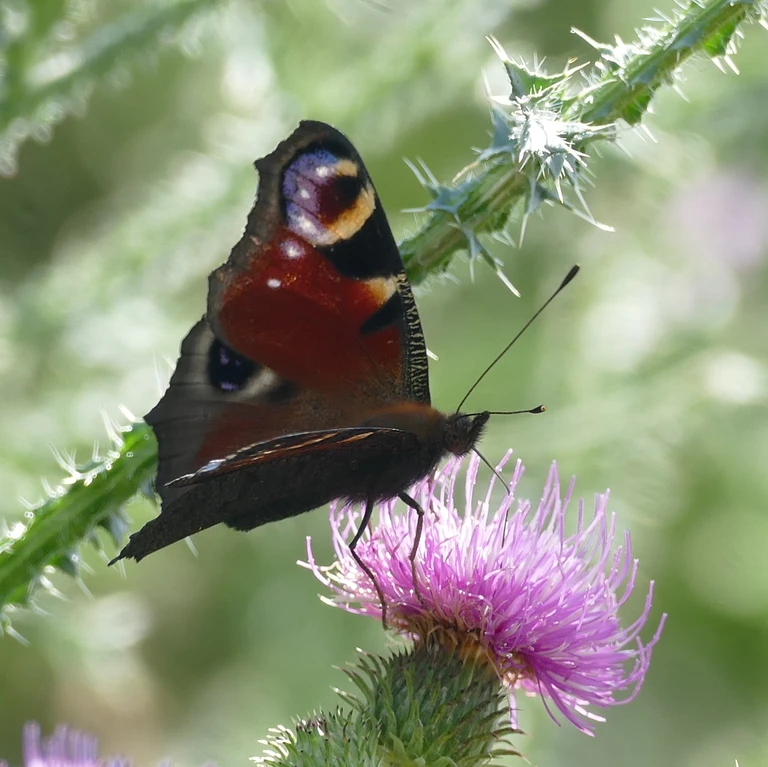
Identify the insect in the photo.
Aglais io
